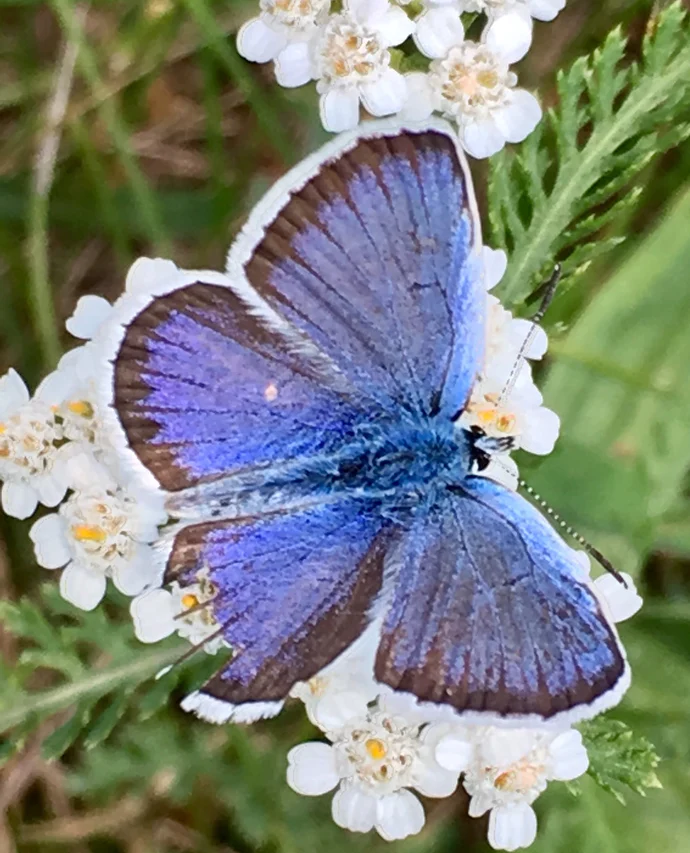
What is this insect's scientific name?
Plebejus argus
